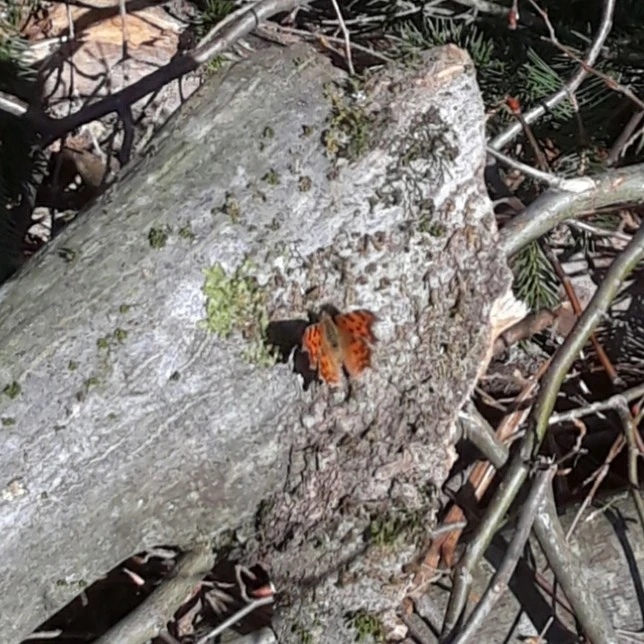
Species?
Polygonia c-album
